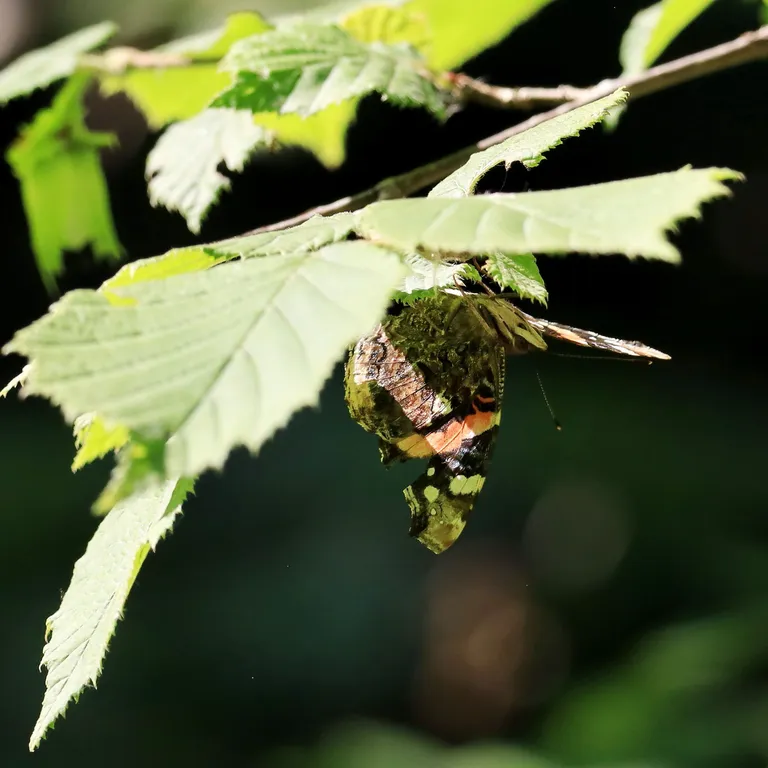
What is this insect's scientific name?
Vanessa atalanta
